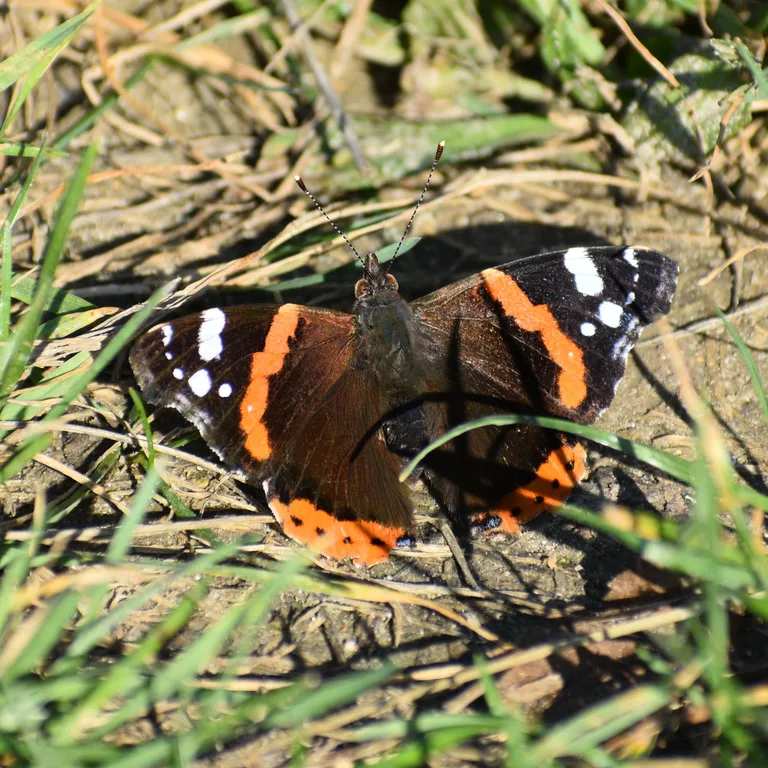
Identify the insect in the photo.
Vanessa atalanta
